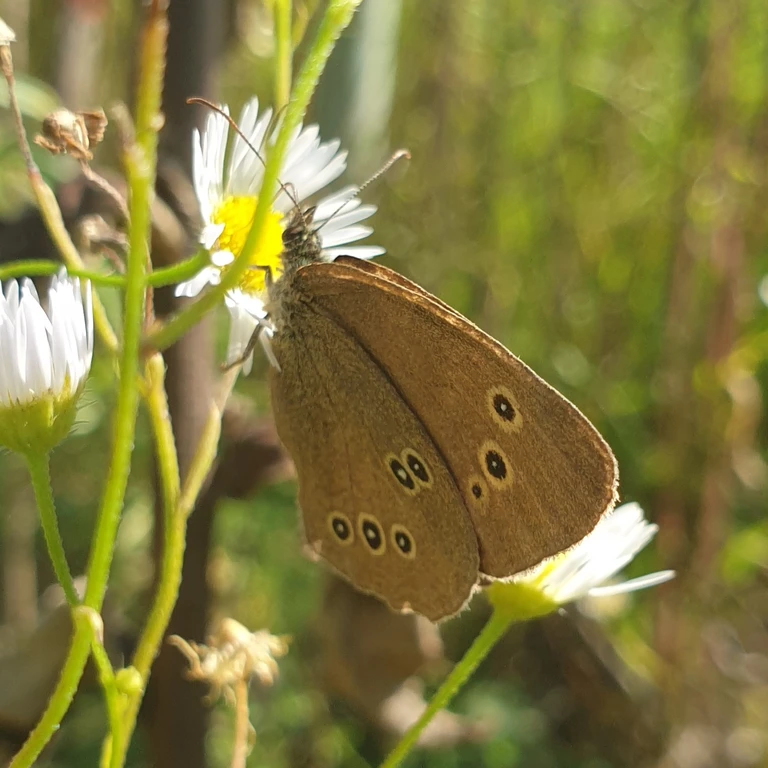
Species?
Aphantopus hyperantus
